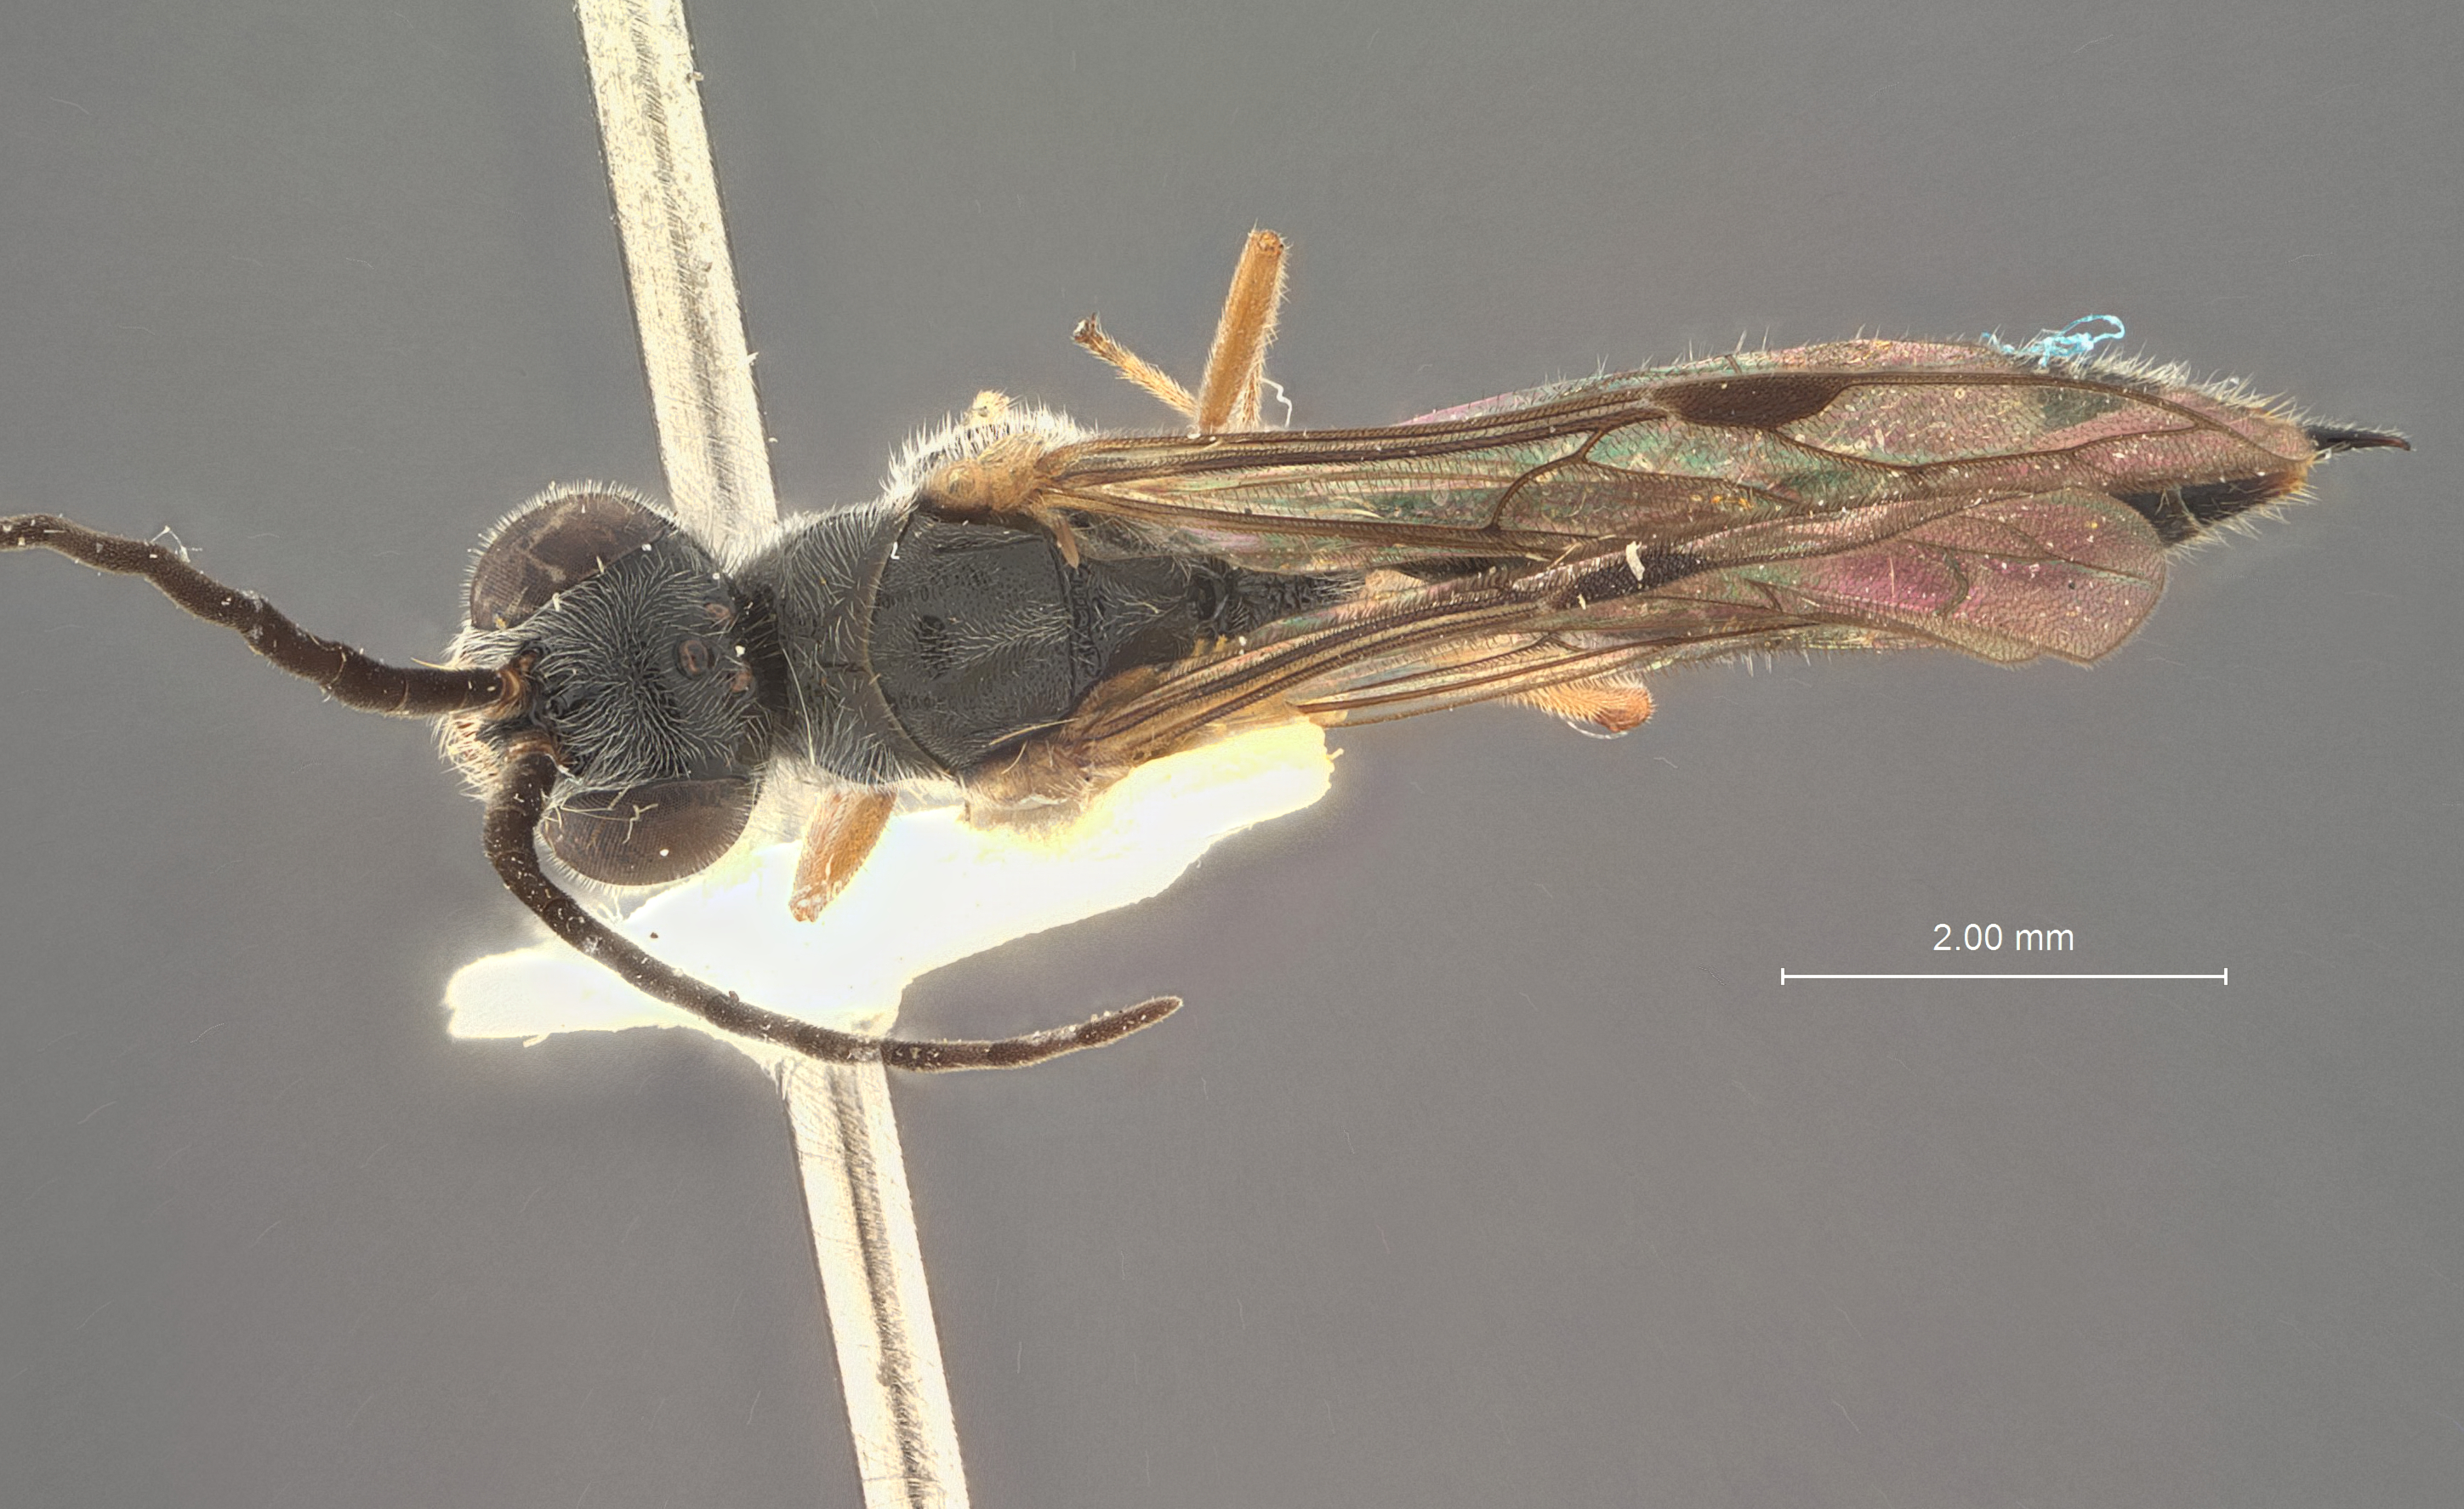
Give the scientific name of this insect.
Methocha anomala
